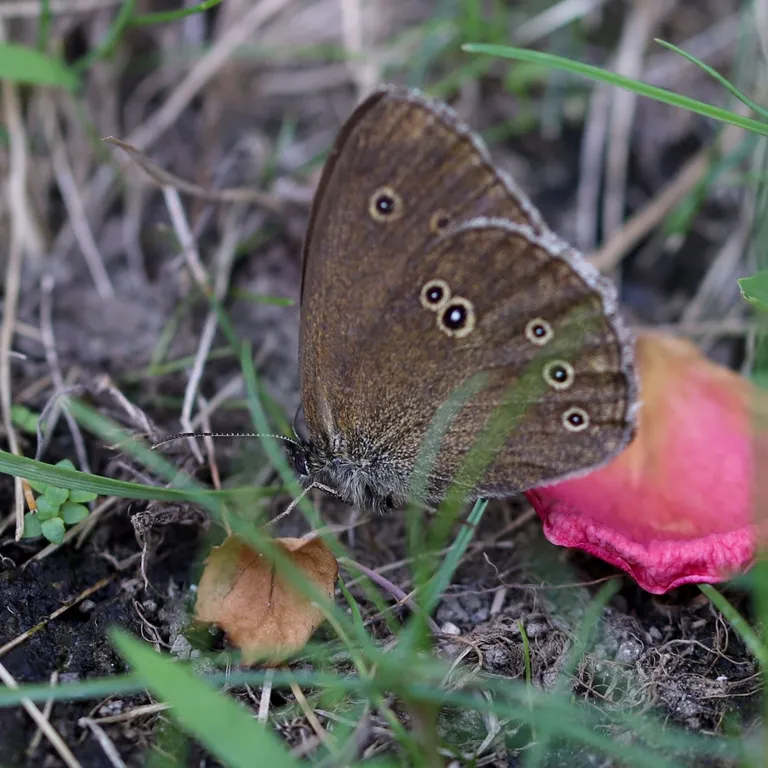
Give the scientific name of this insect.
Aphantopus hyperantus
